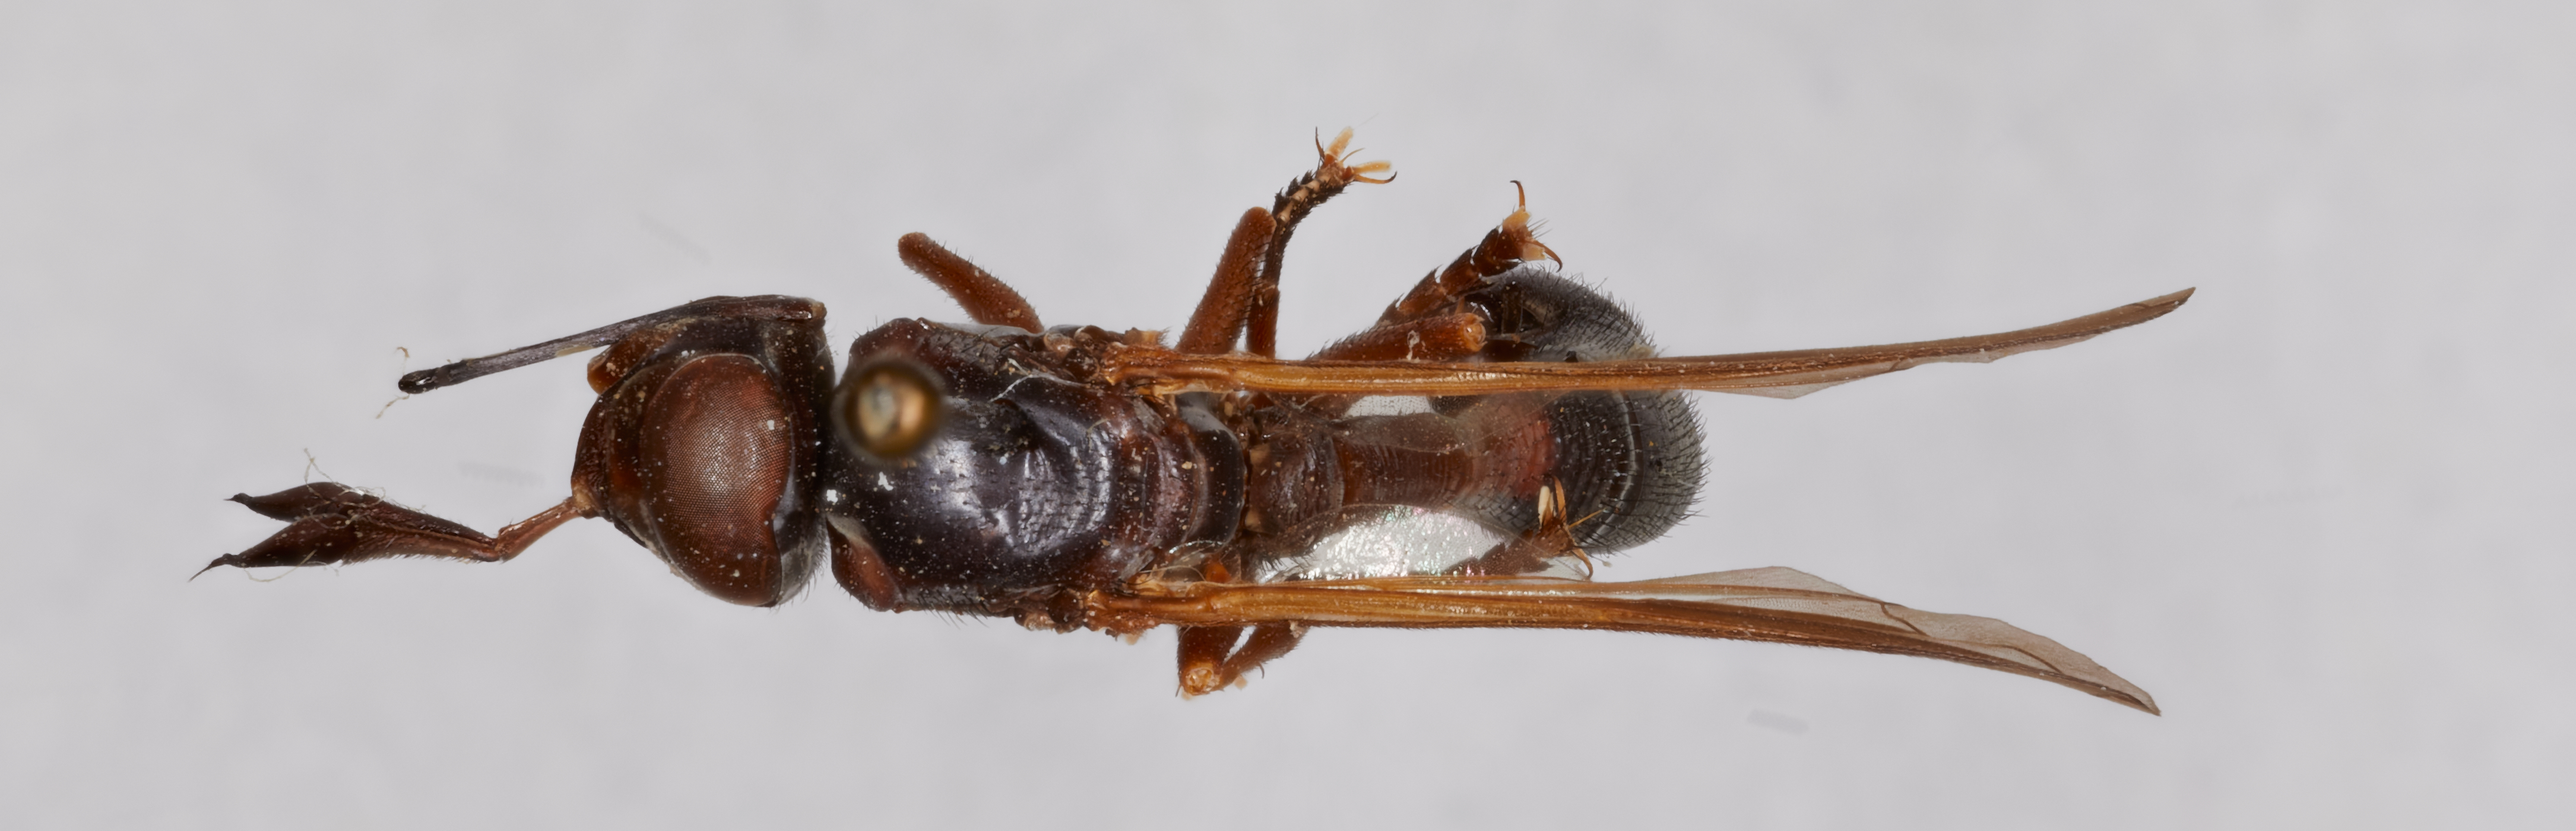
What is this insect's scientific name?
Conops hermanni (also Physoconops hermanni)
